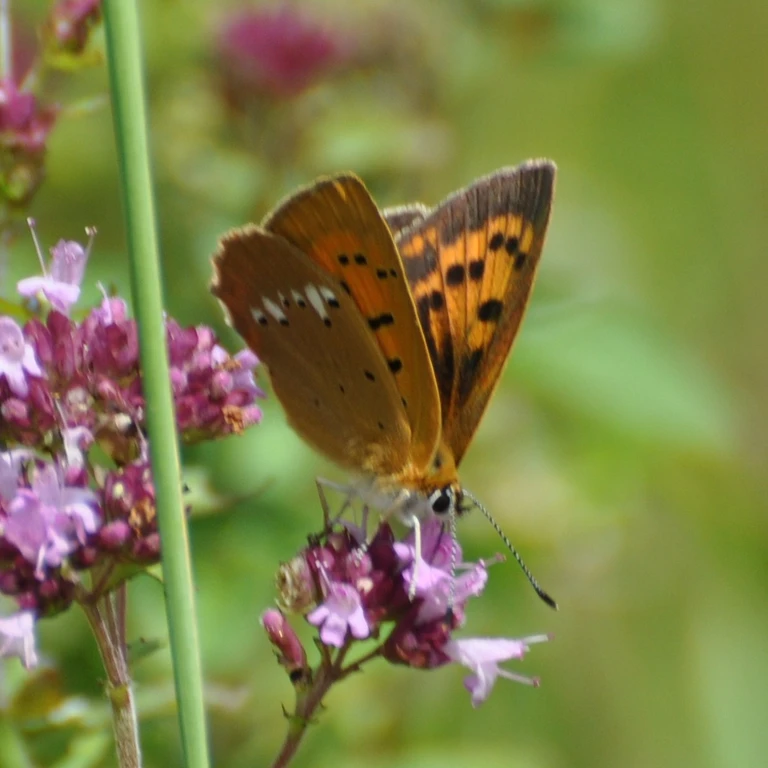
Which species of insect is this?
Lycaena virgaureae
